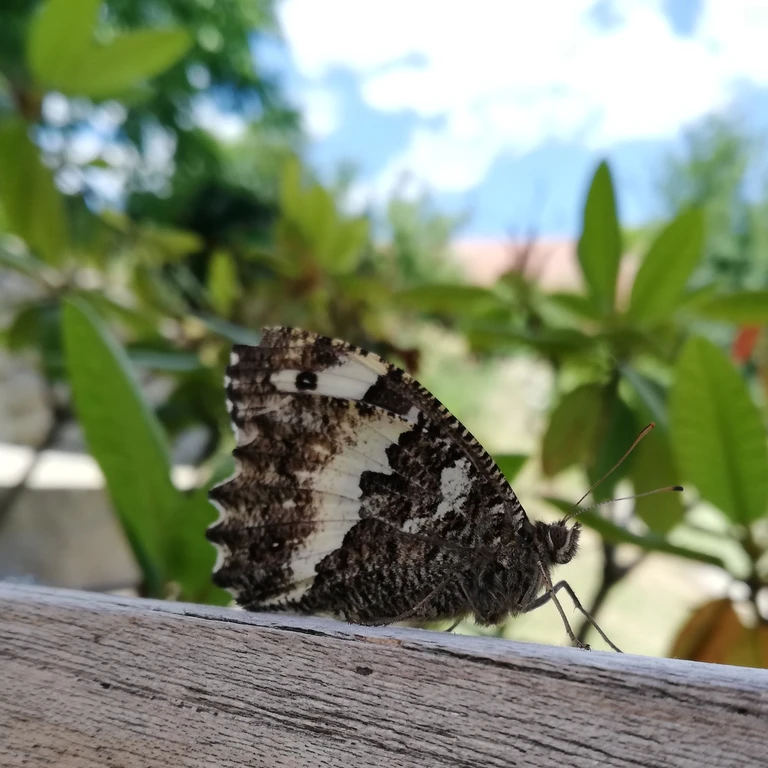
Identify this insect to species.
Brintesia circe
